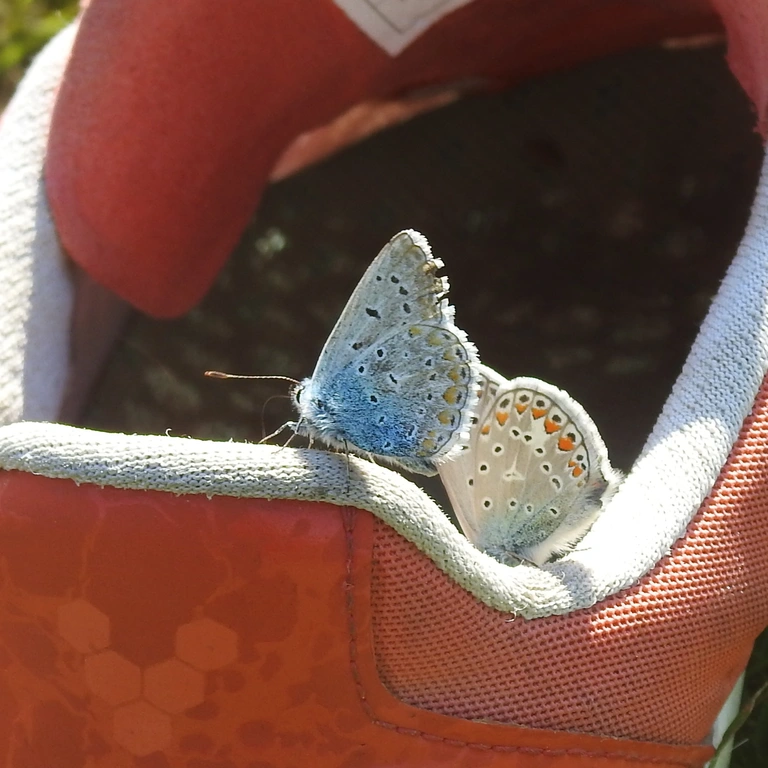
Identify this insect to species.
Polyommatus icarus
